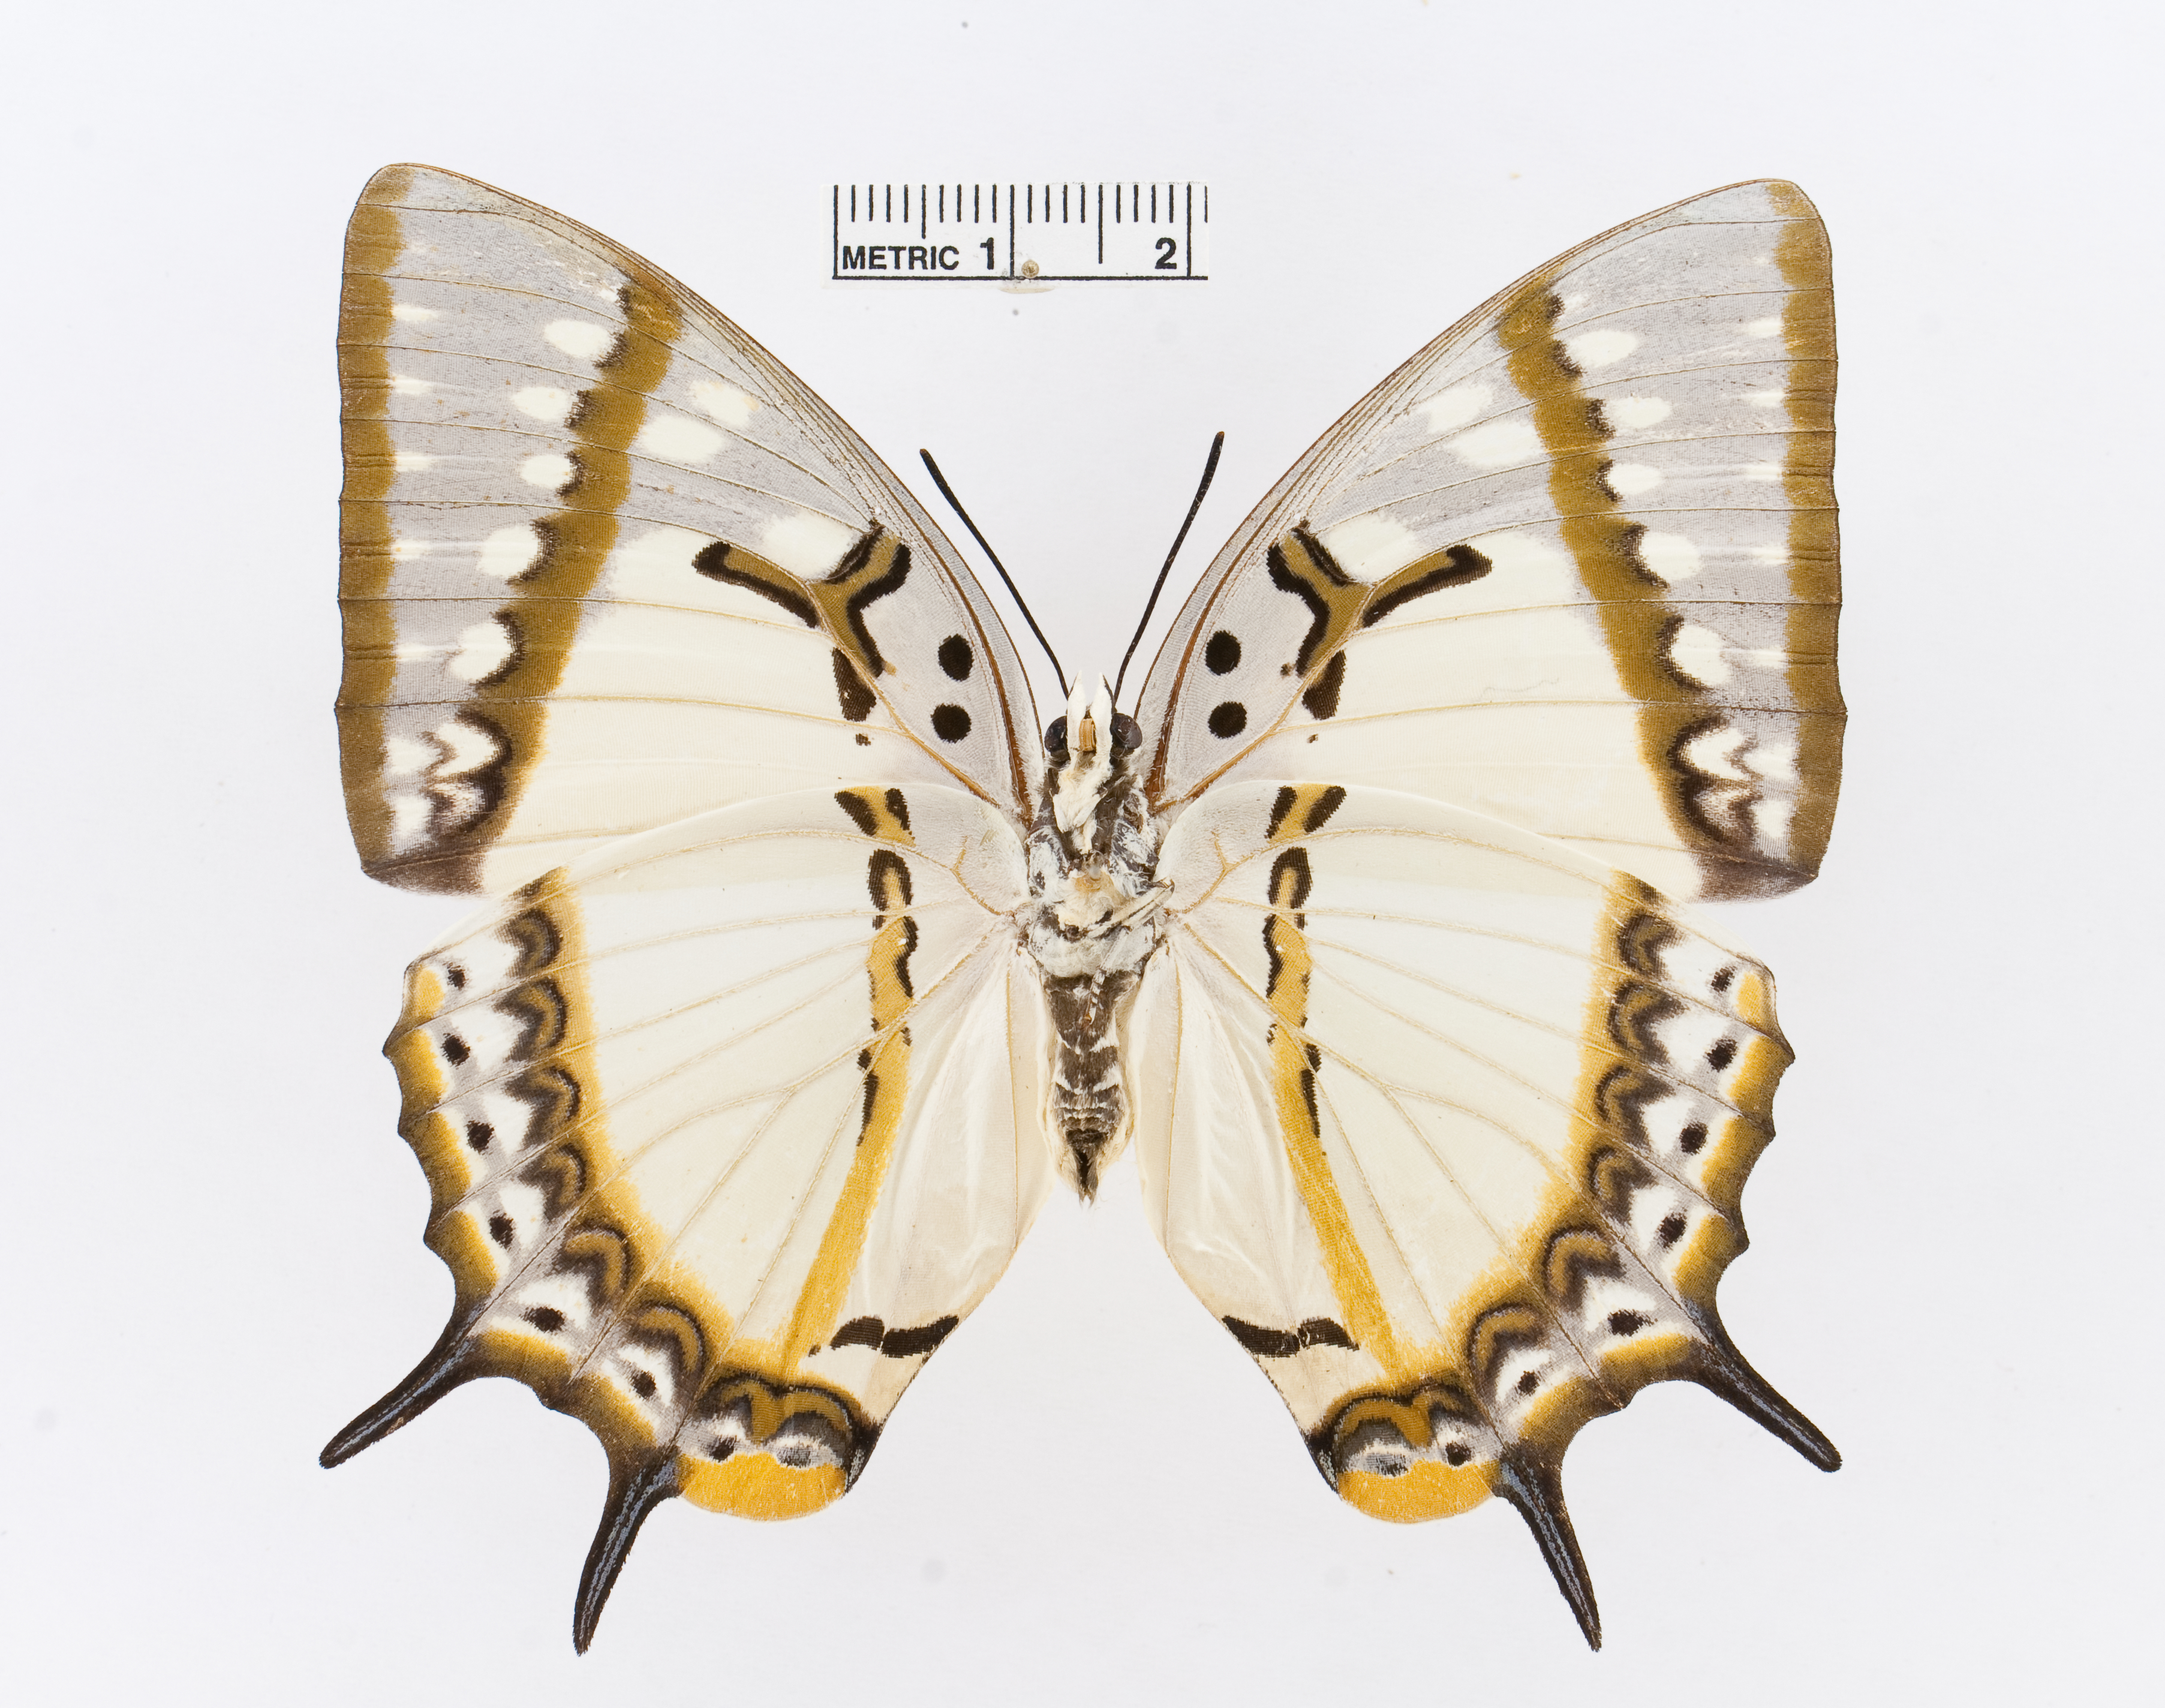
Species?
Polyura eudamippus
